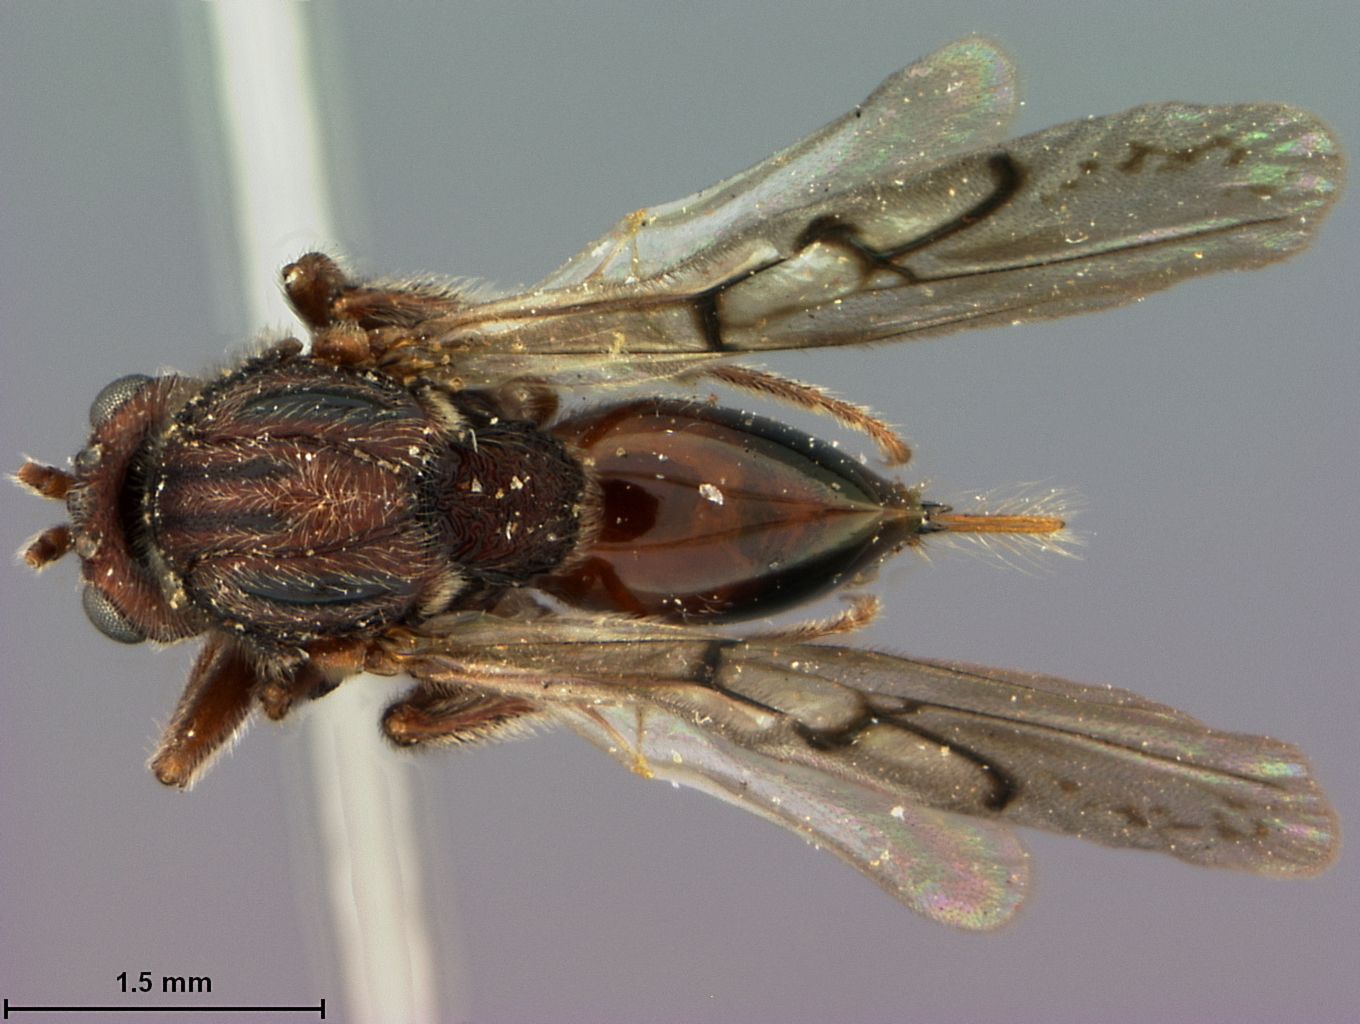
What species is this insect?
Diplolepis aggregata
